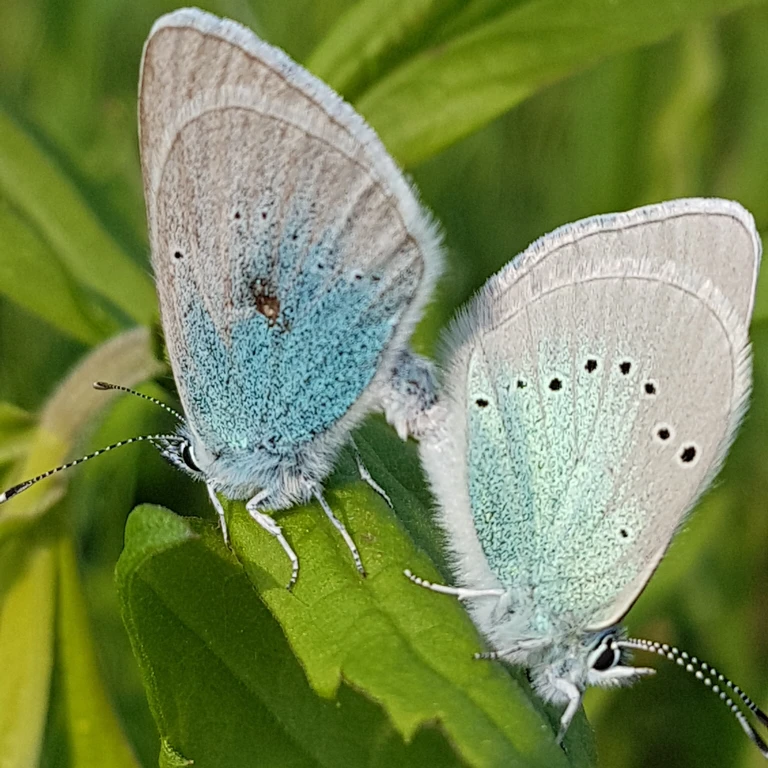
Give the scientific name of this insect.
Glaucopsyche alexis
